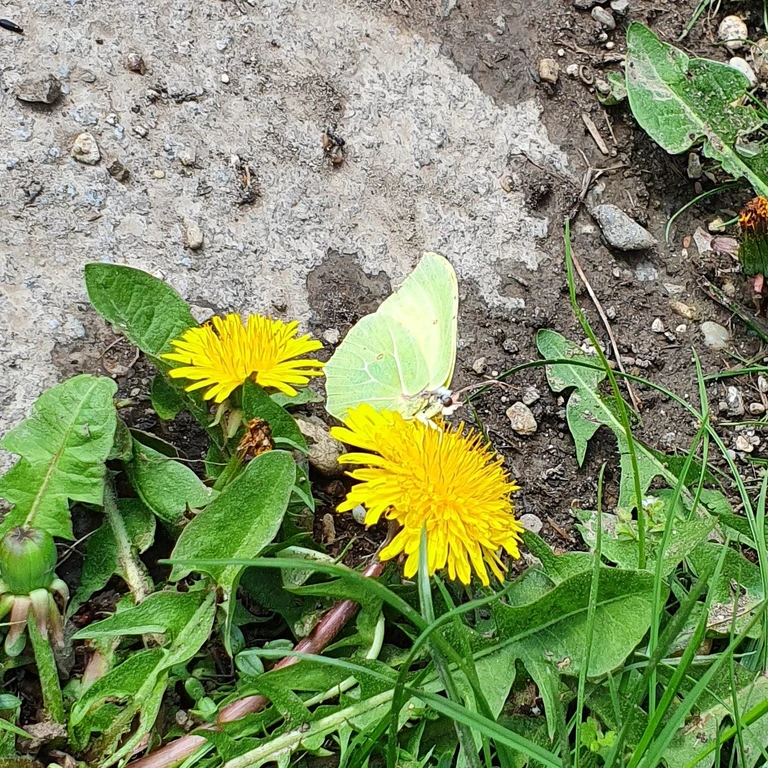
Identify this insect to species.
Gonepteryx rhamni
